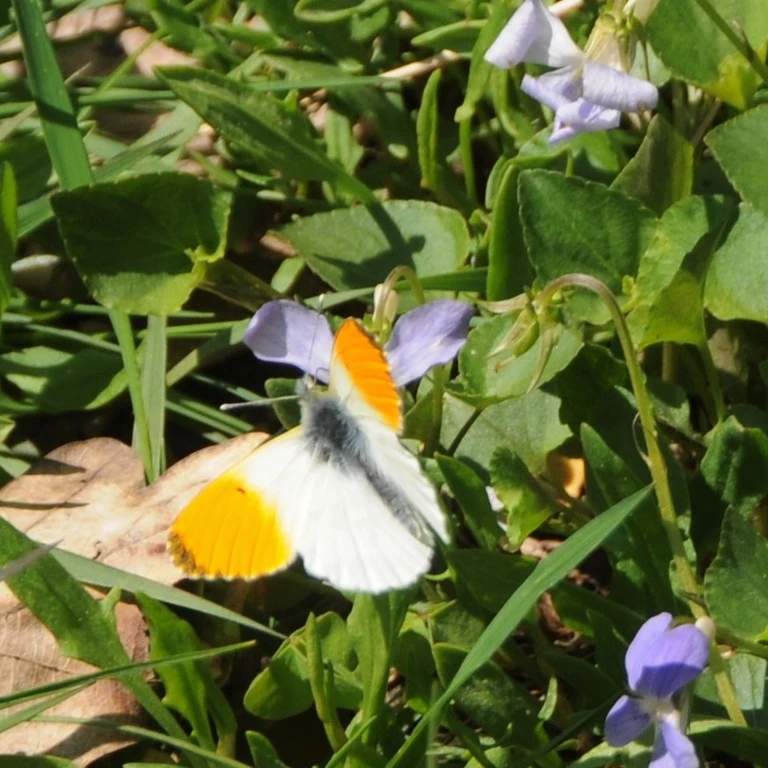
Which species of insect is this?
Anthocharis cardamines
